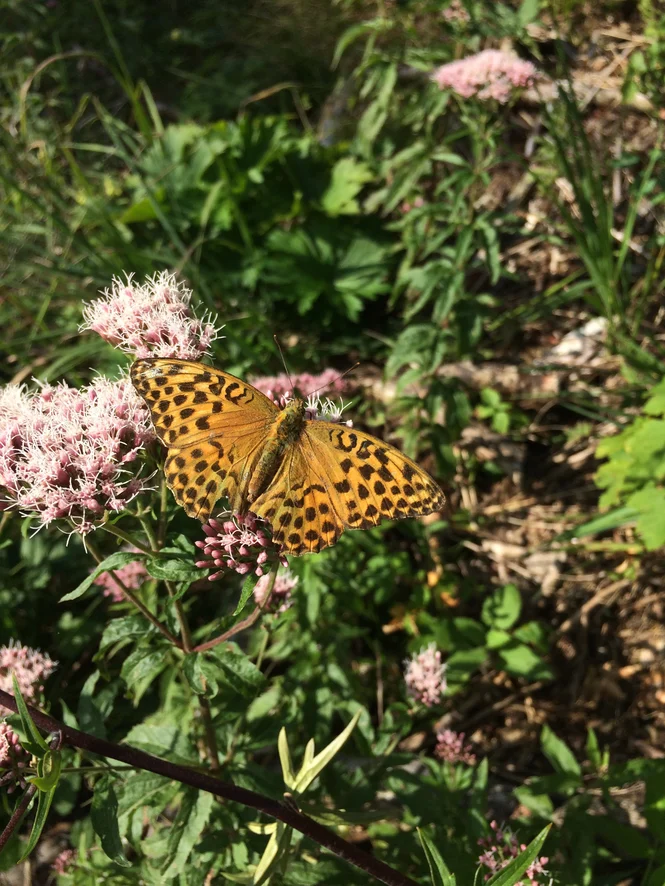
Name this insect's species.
Argynnis paphia
